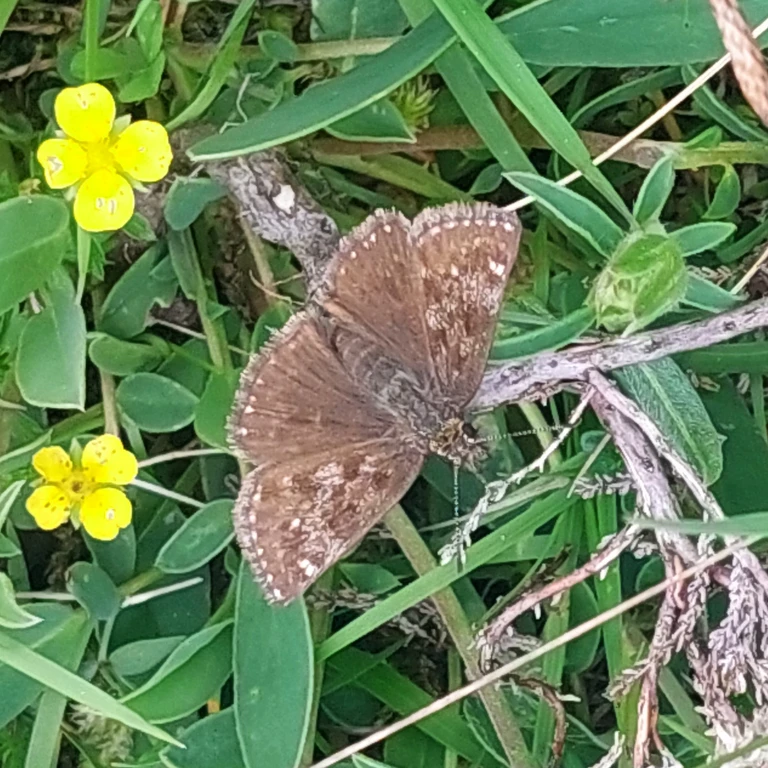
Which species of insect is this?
Erynnis tages
